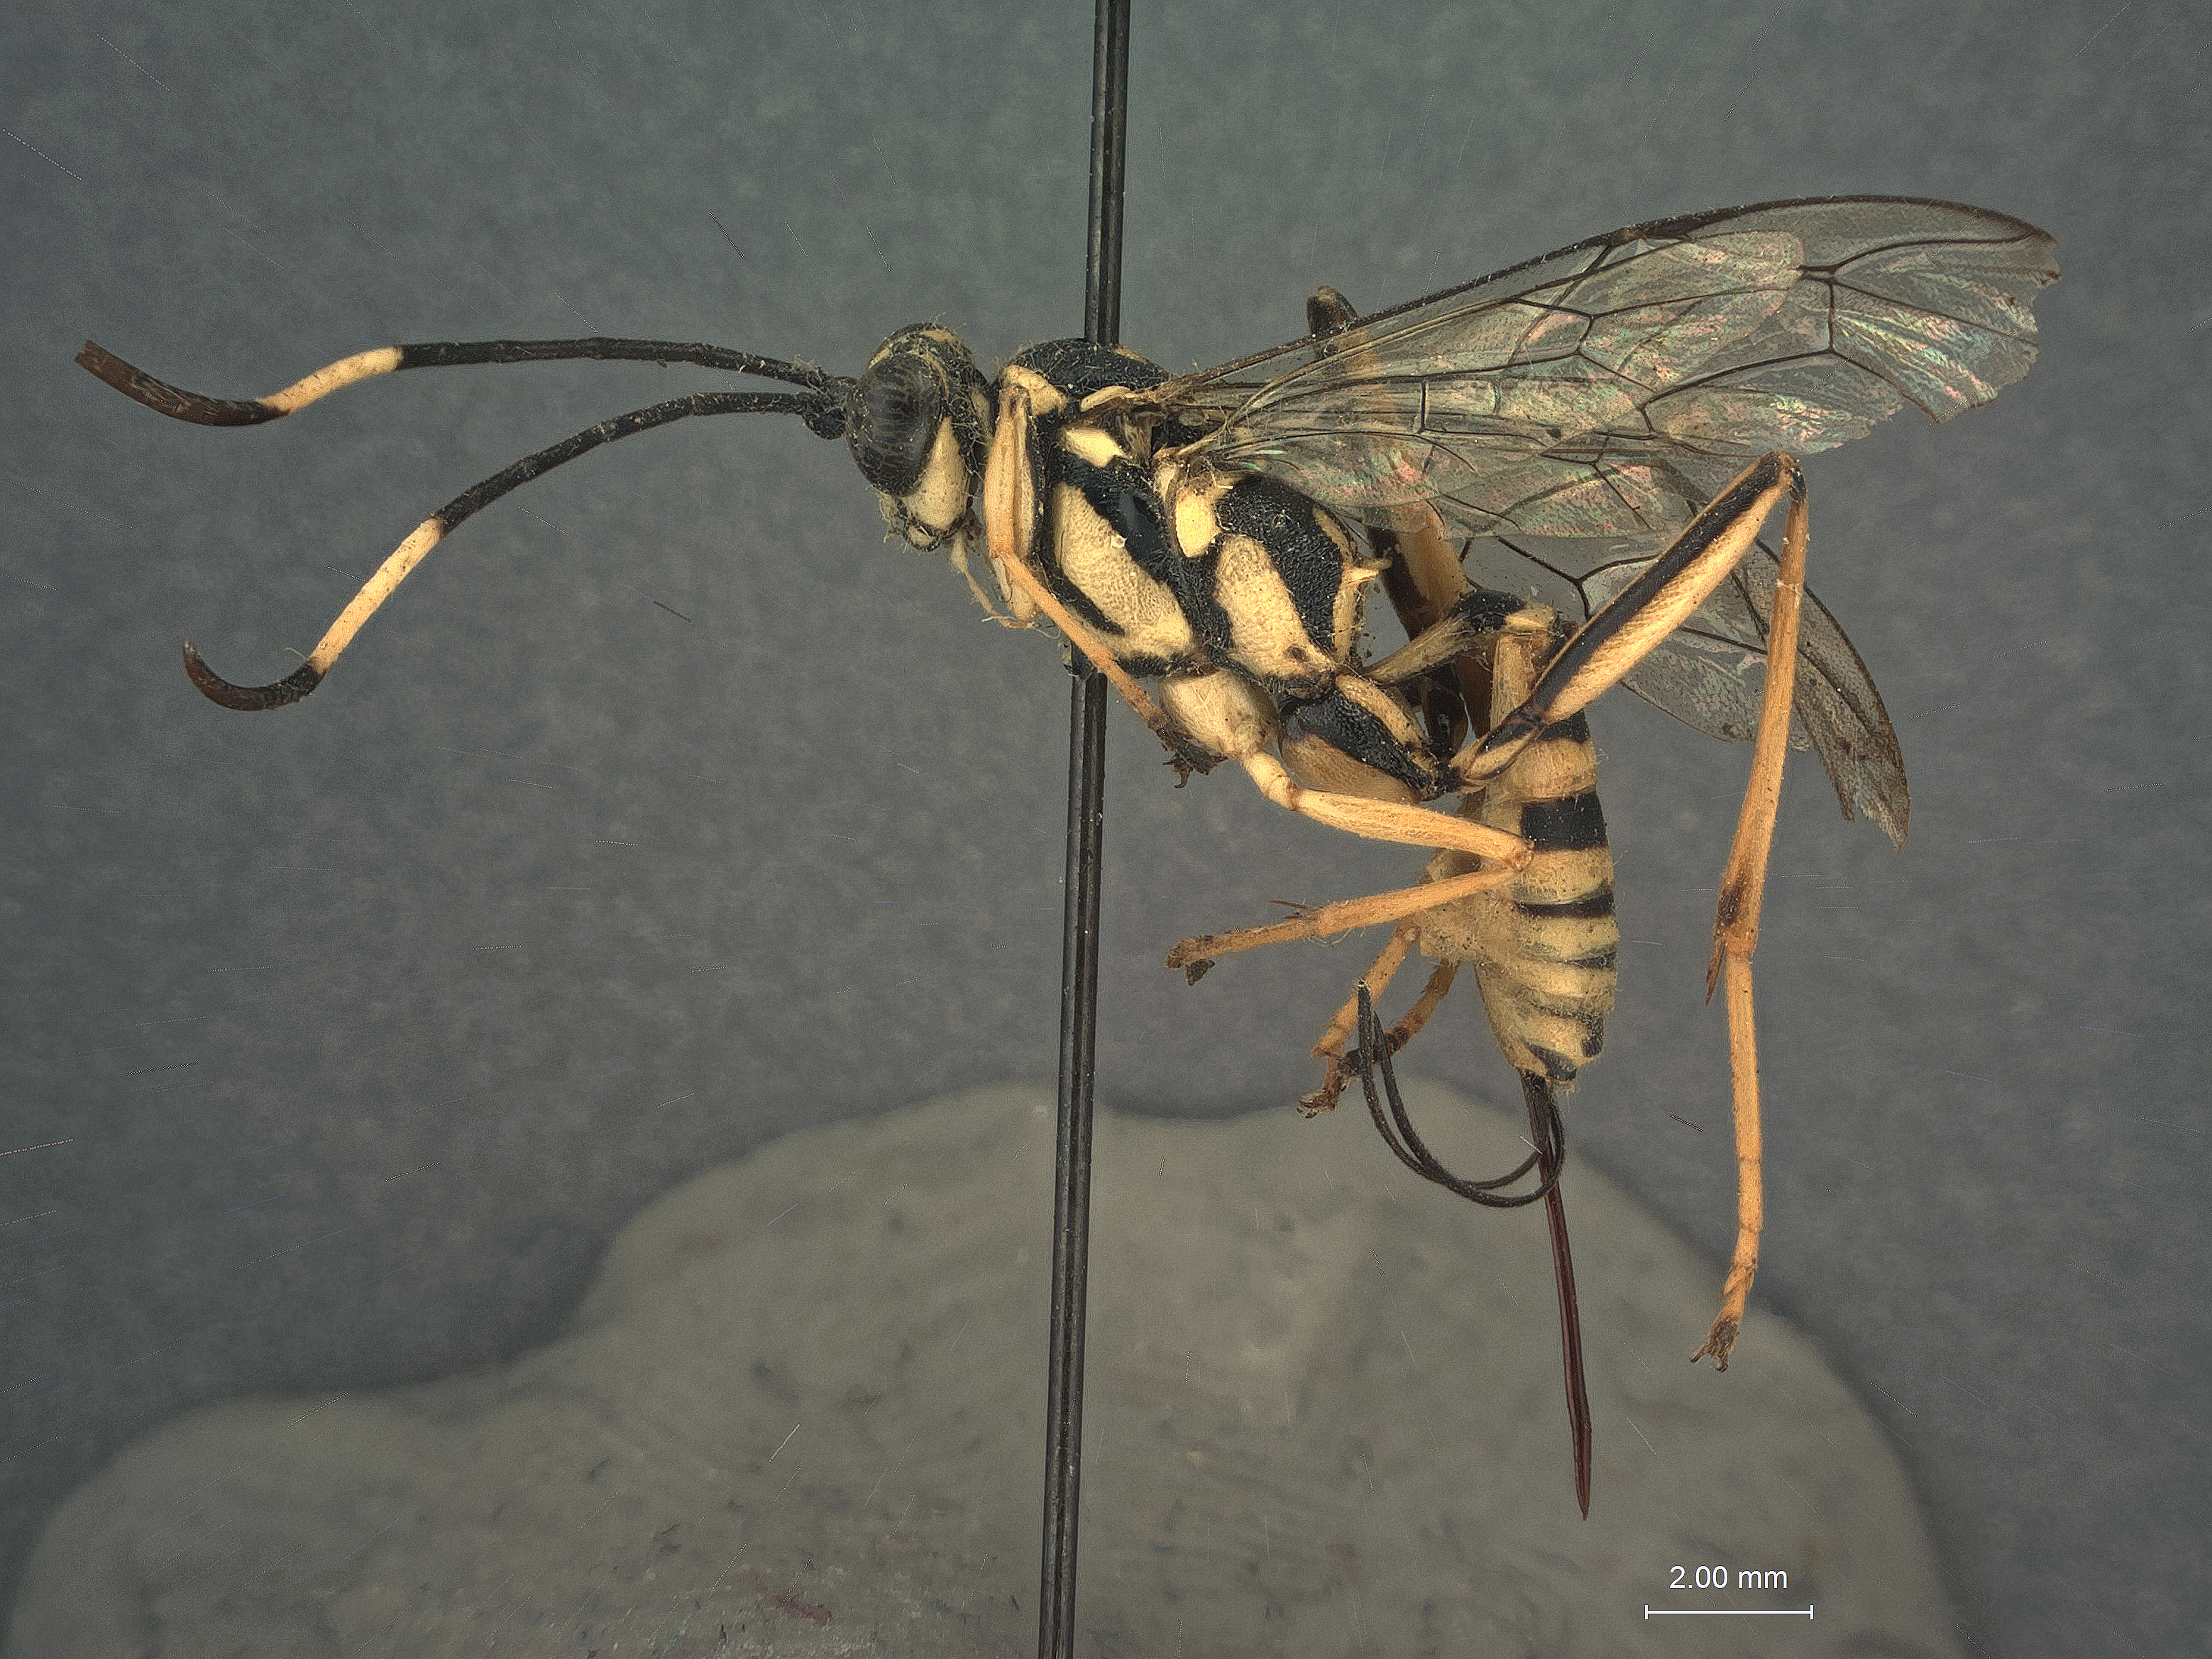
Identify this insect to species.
Cryptanura lineatifemur
